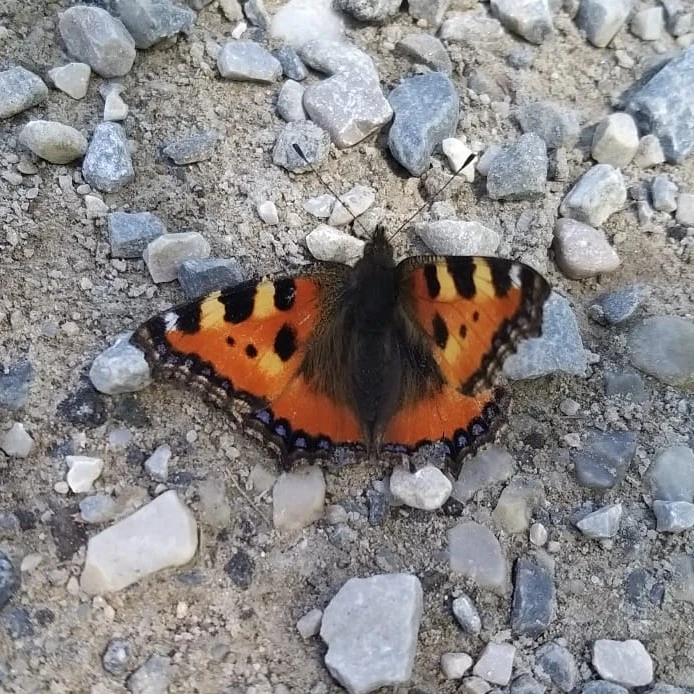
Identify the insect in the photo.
Aglais urticae
